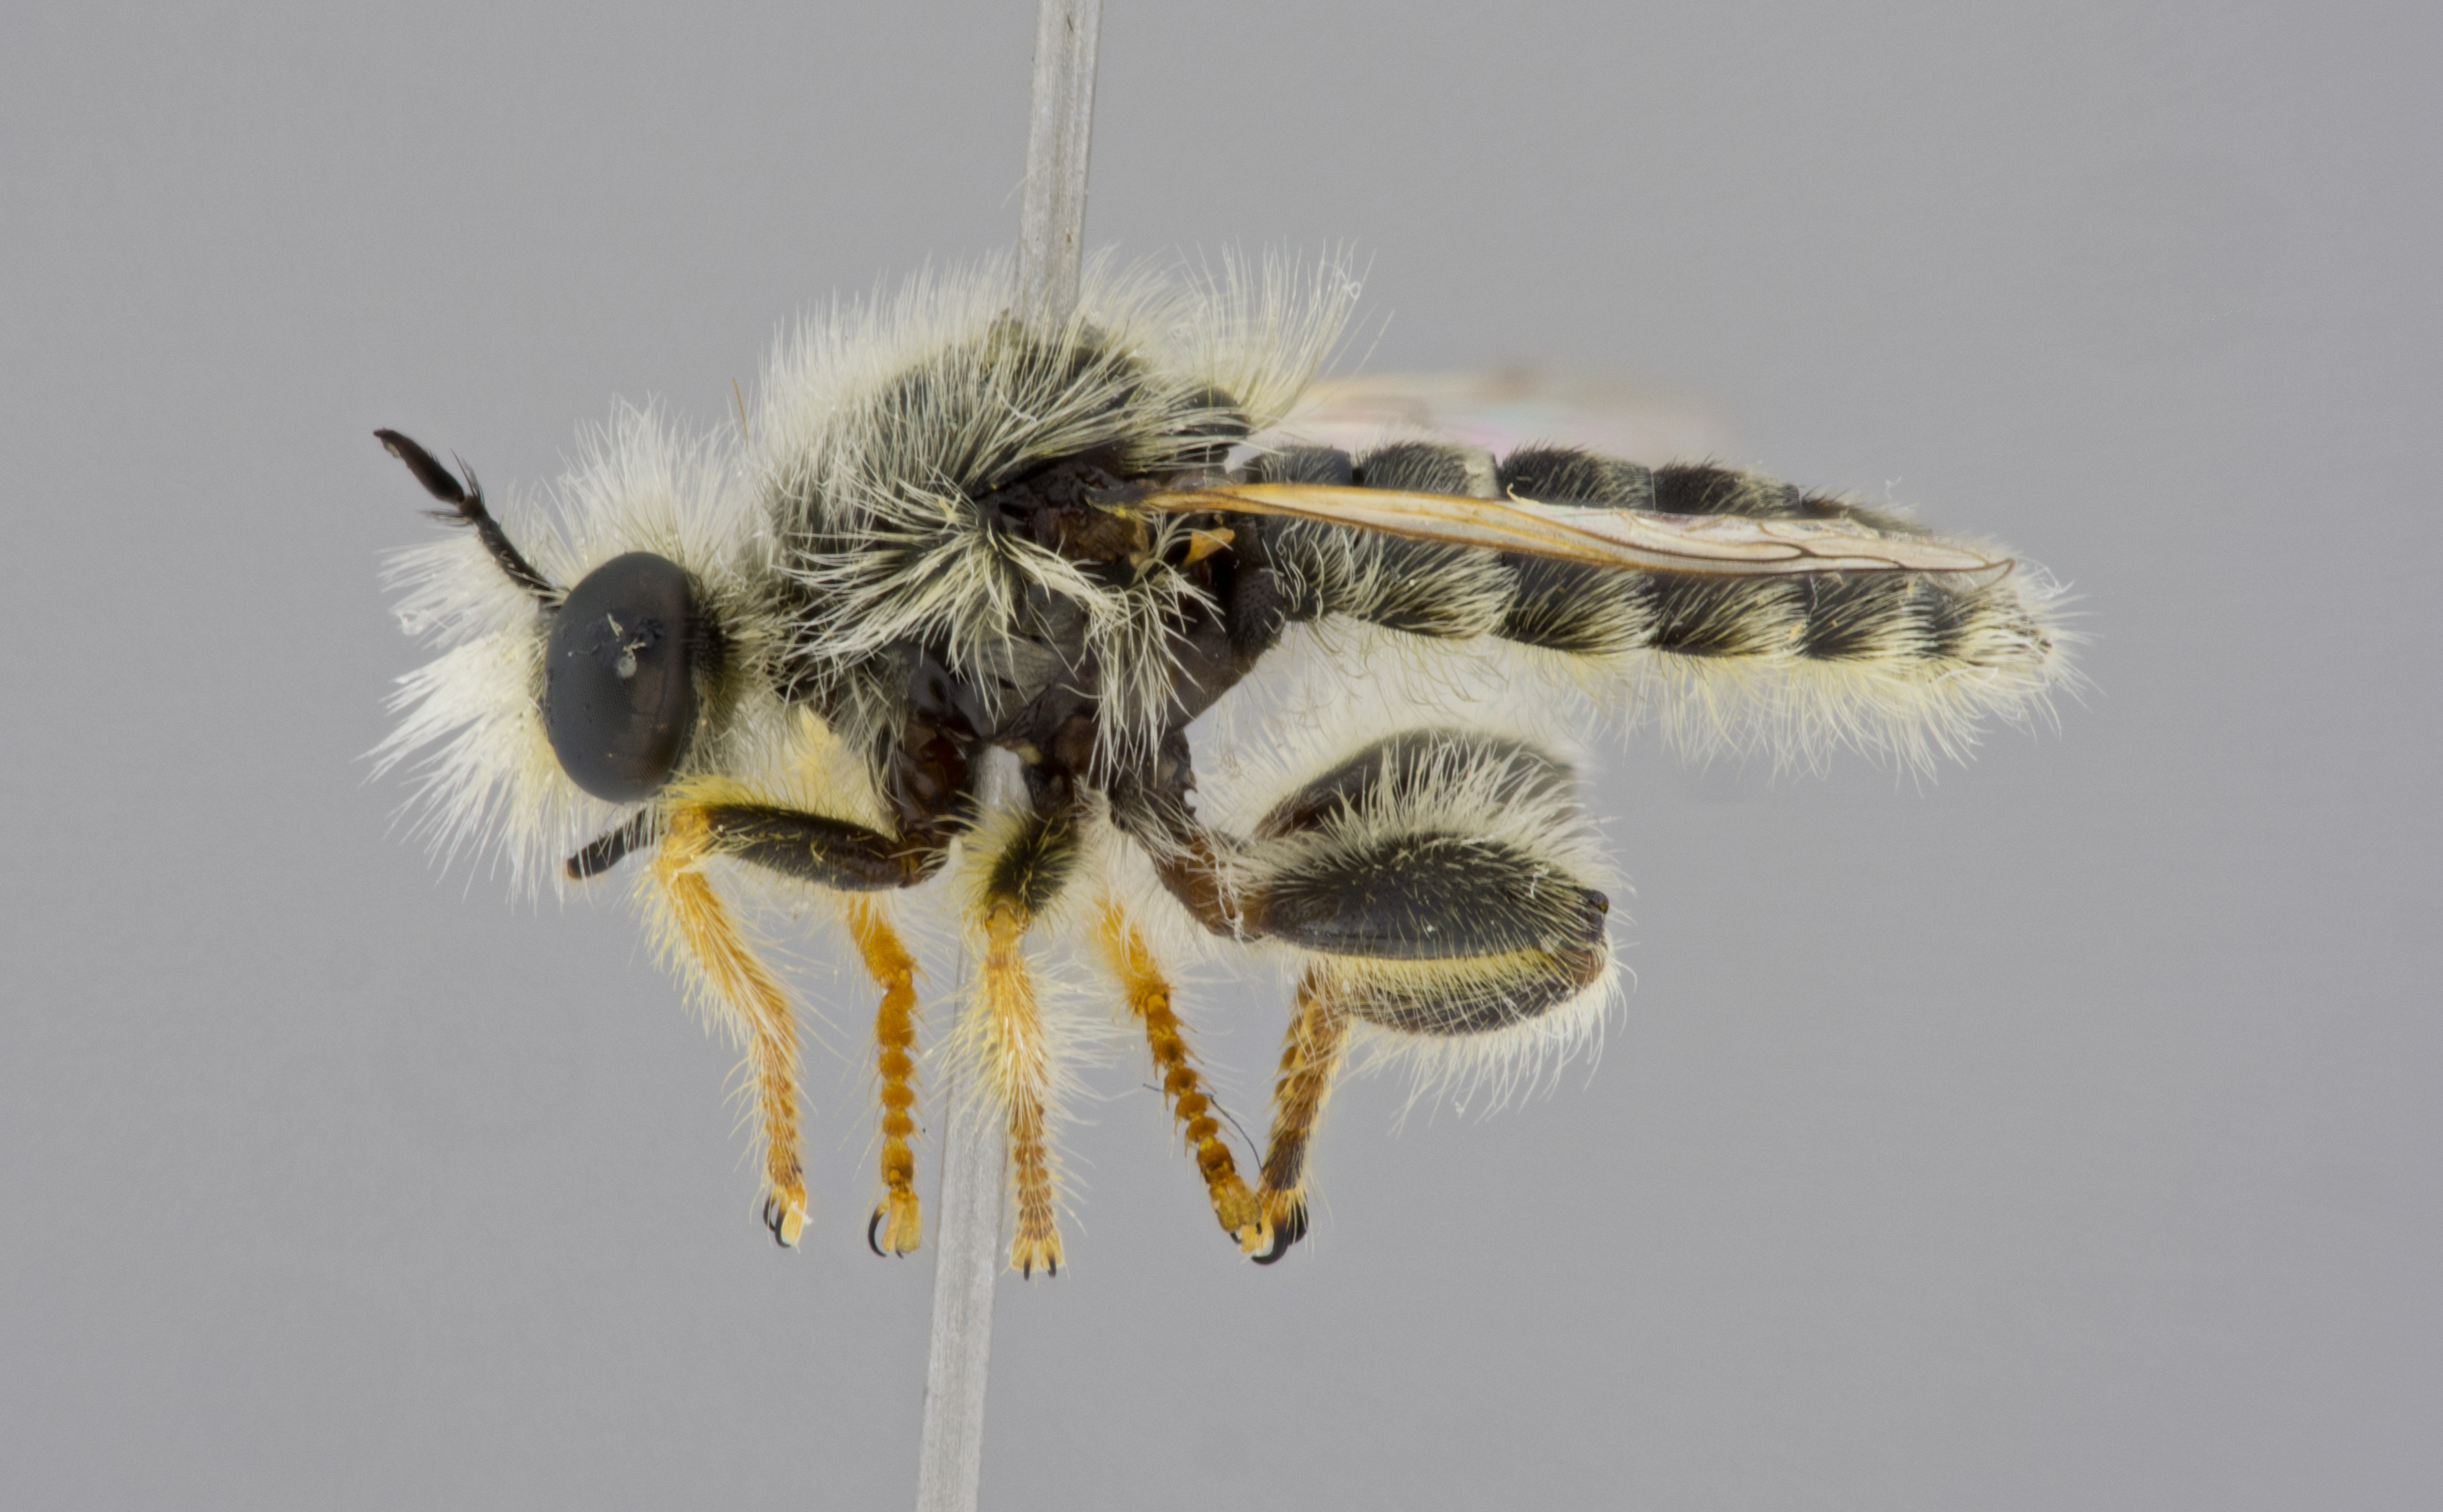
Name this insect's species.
Laxenecera mollis
